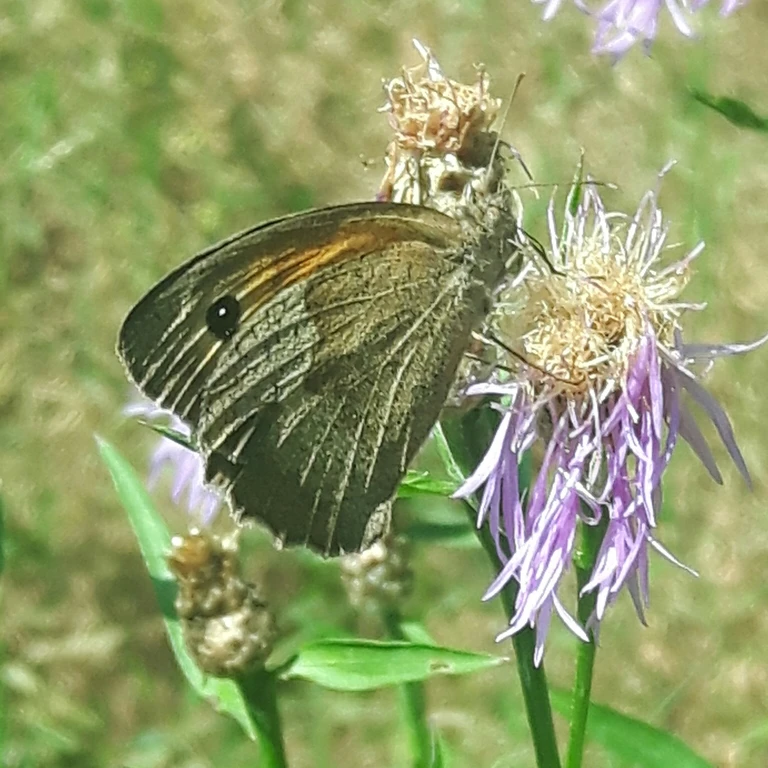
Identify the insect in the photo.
Maniola jurtina
